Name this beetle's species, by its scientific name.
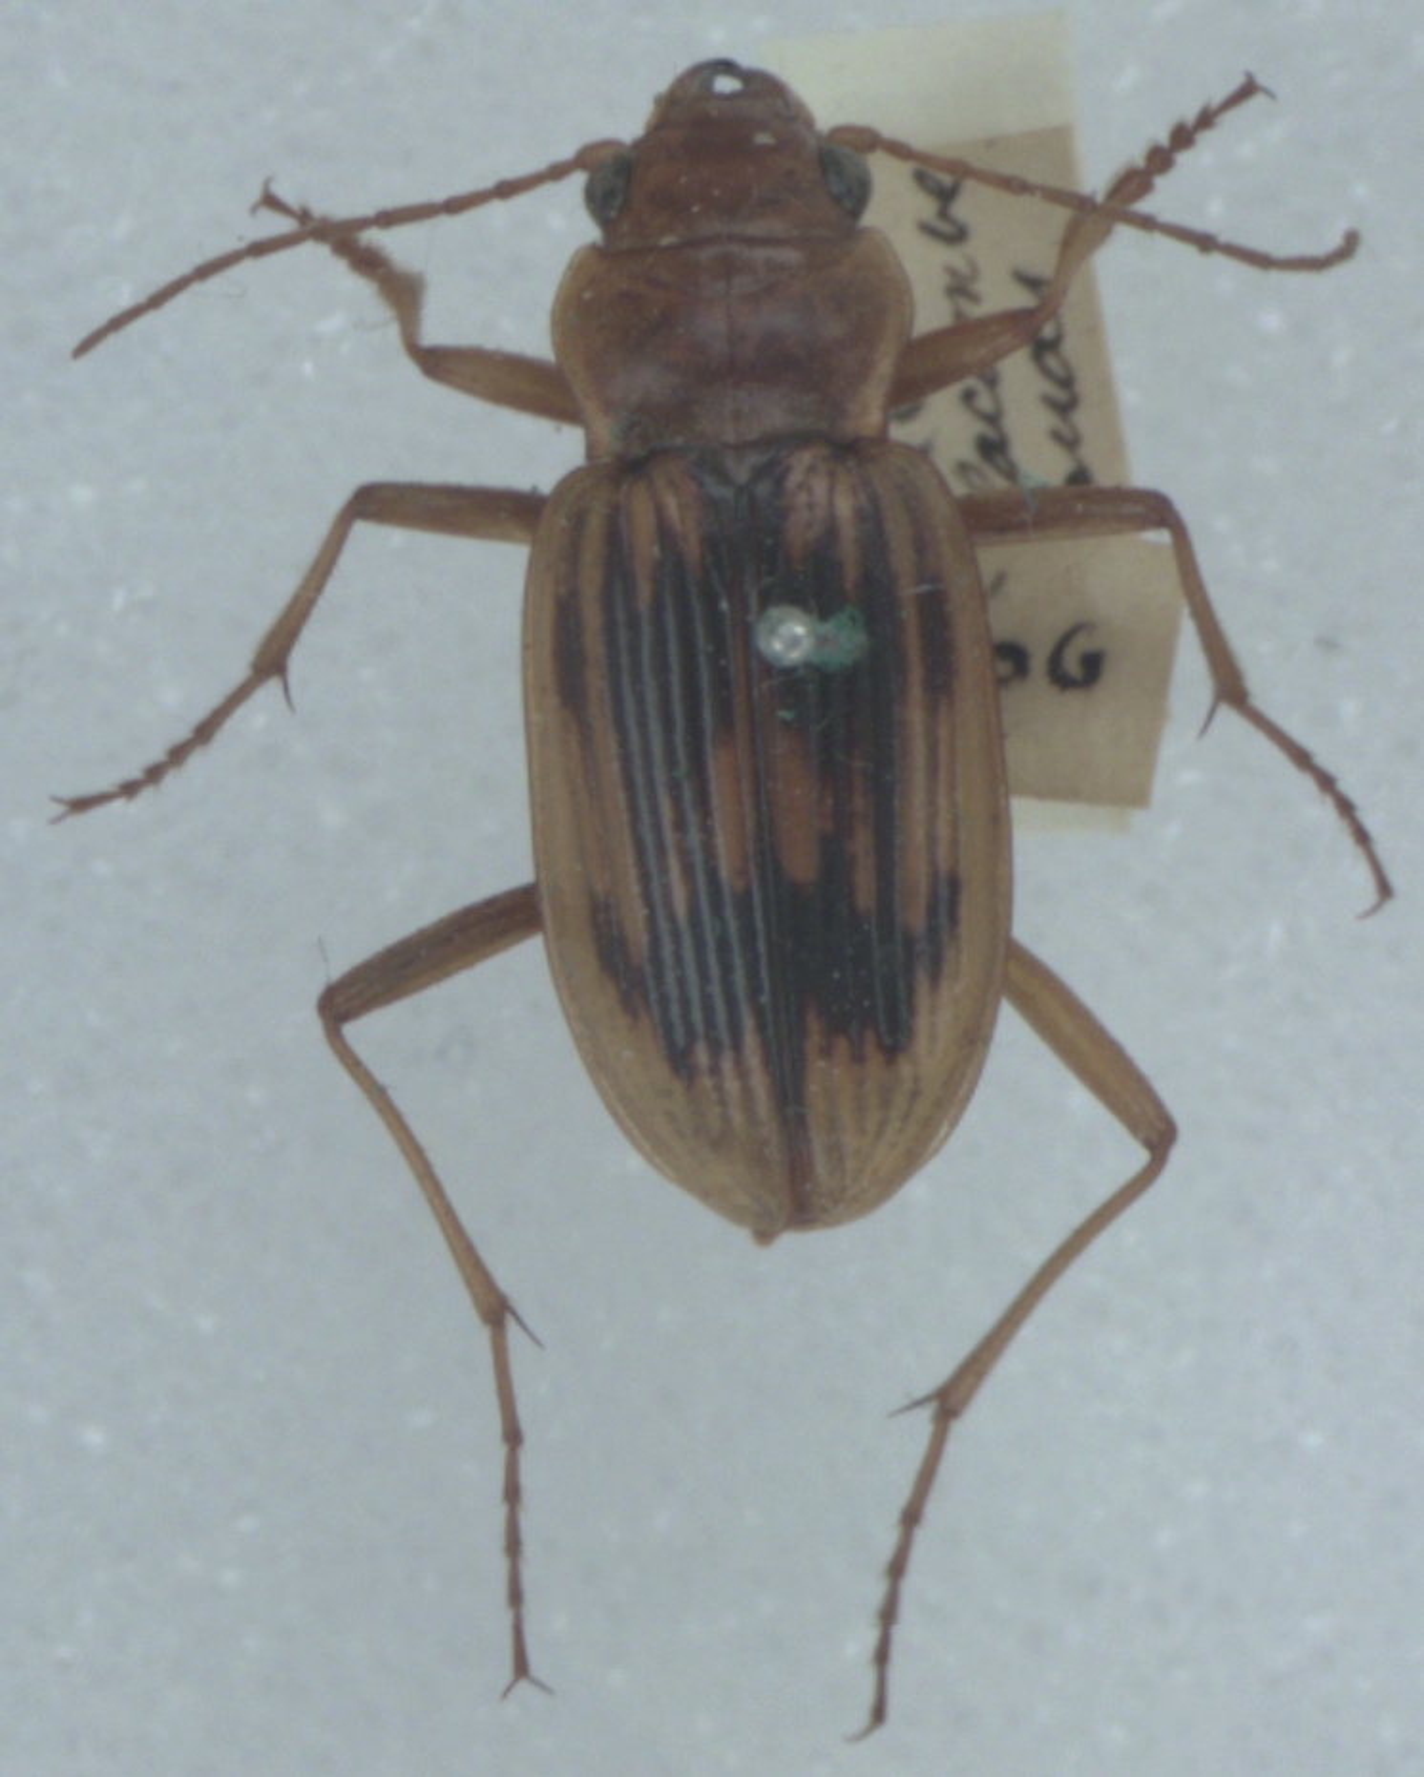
Nebria complanata
